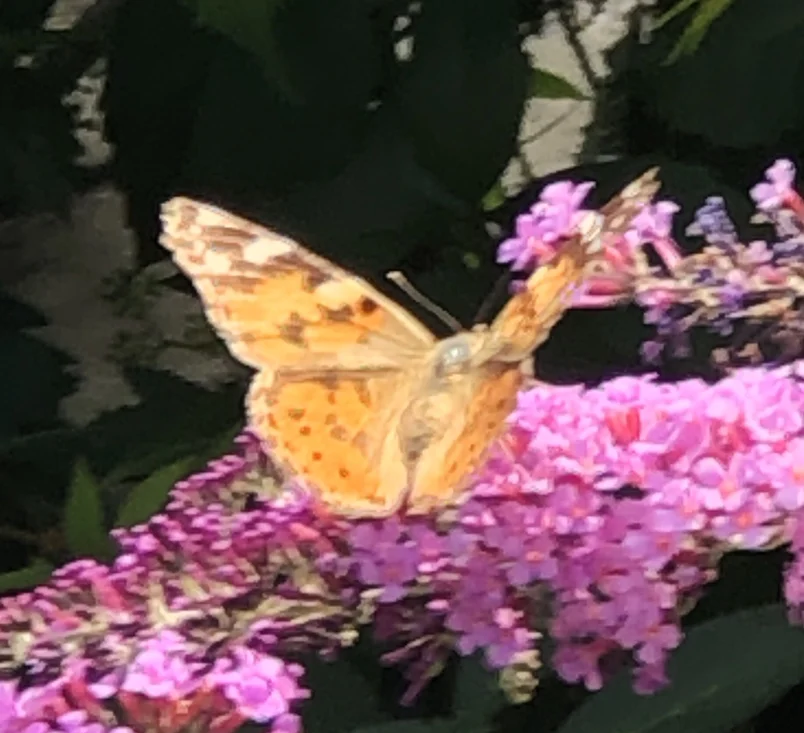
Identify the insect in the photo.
Vanessa cardui
